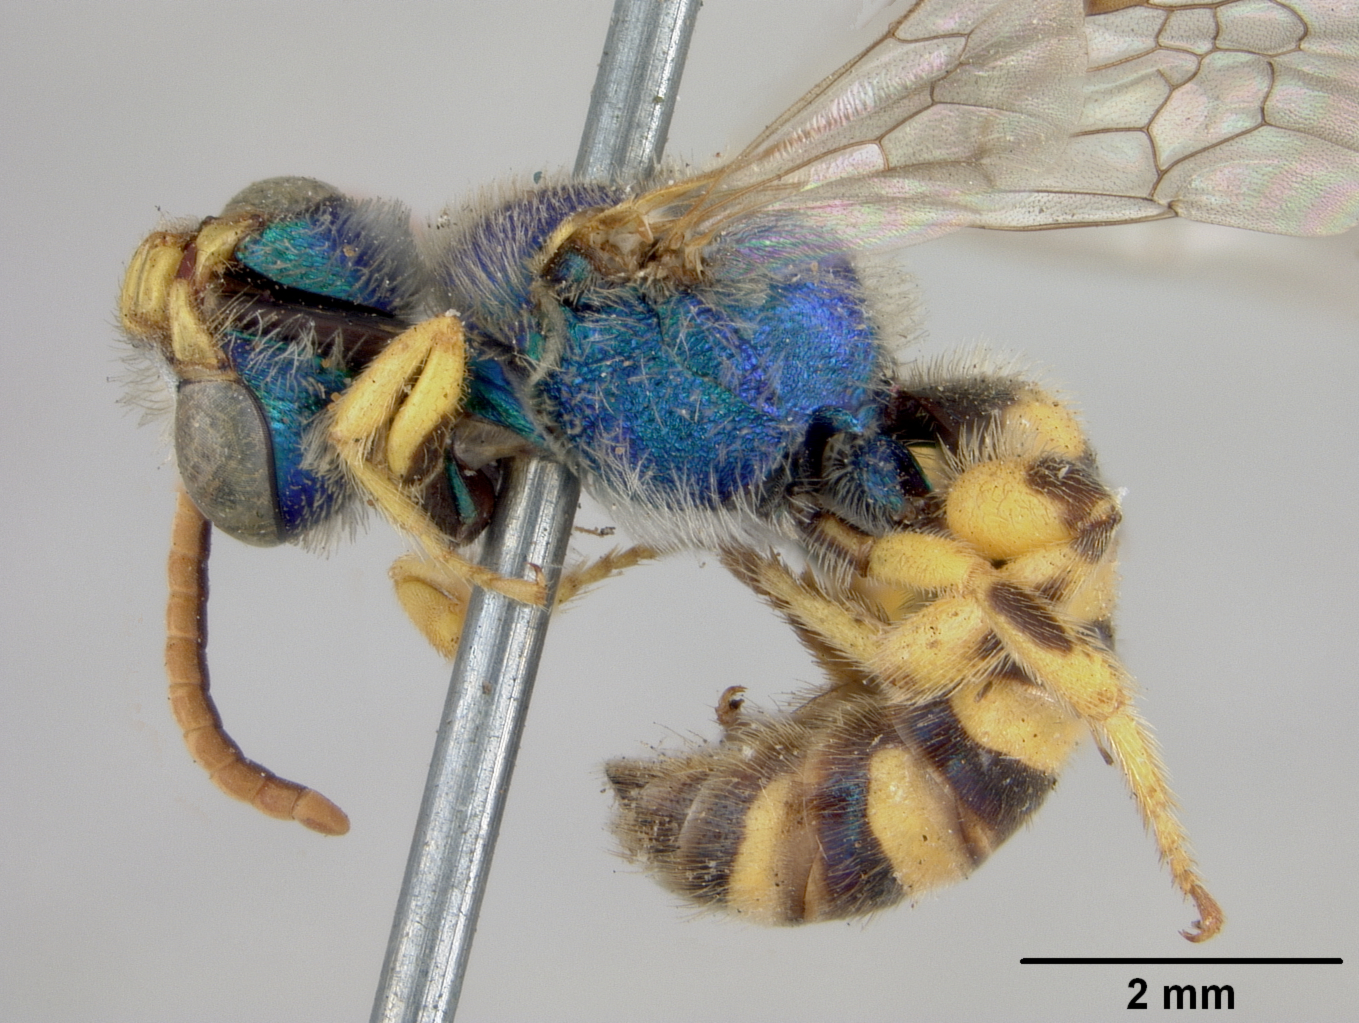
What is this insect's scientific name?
Agapostemon californicus
